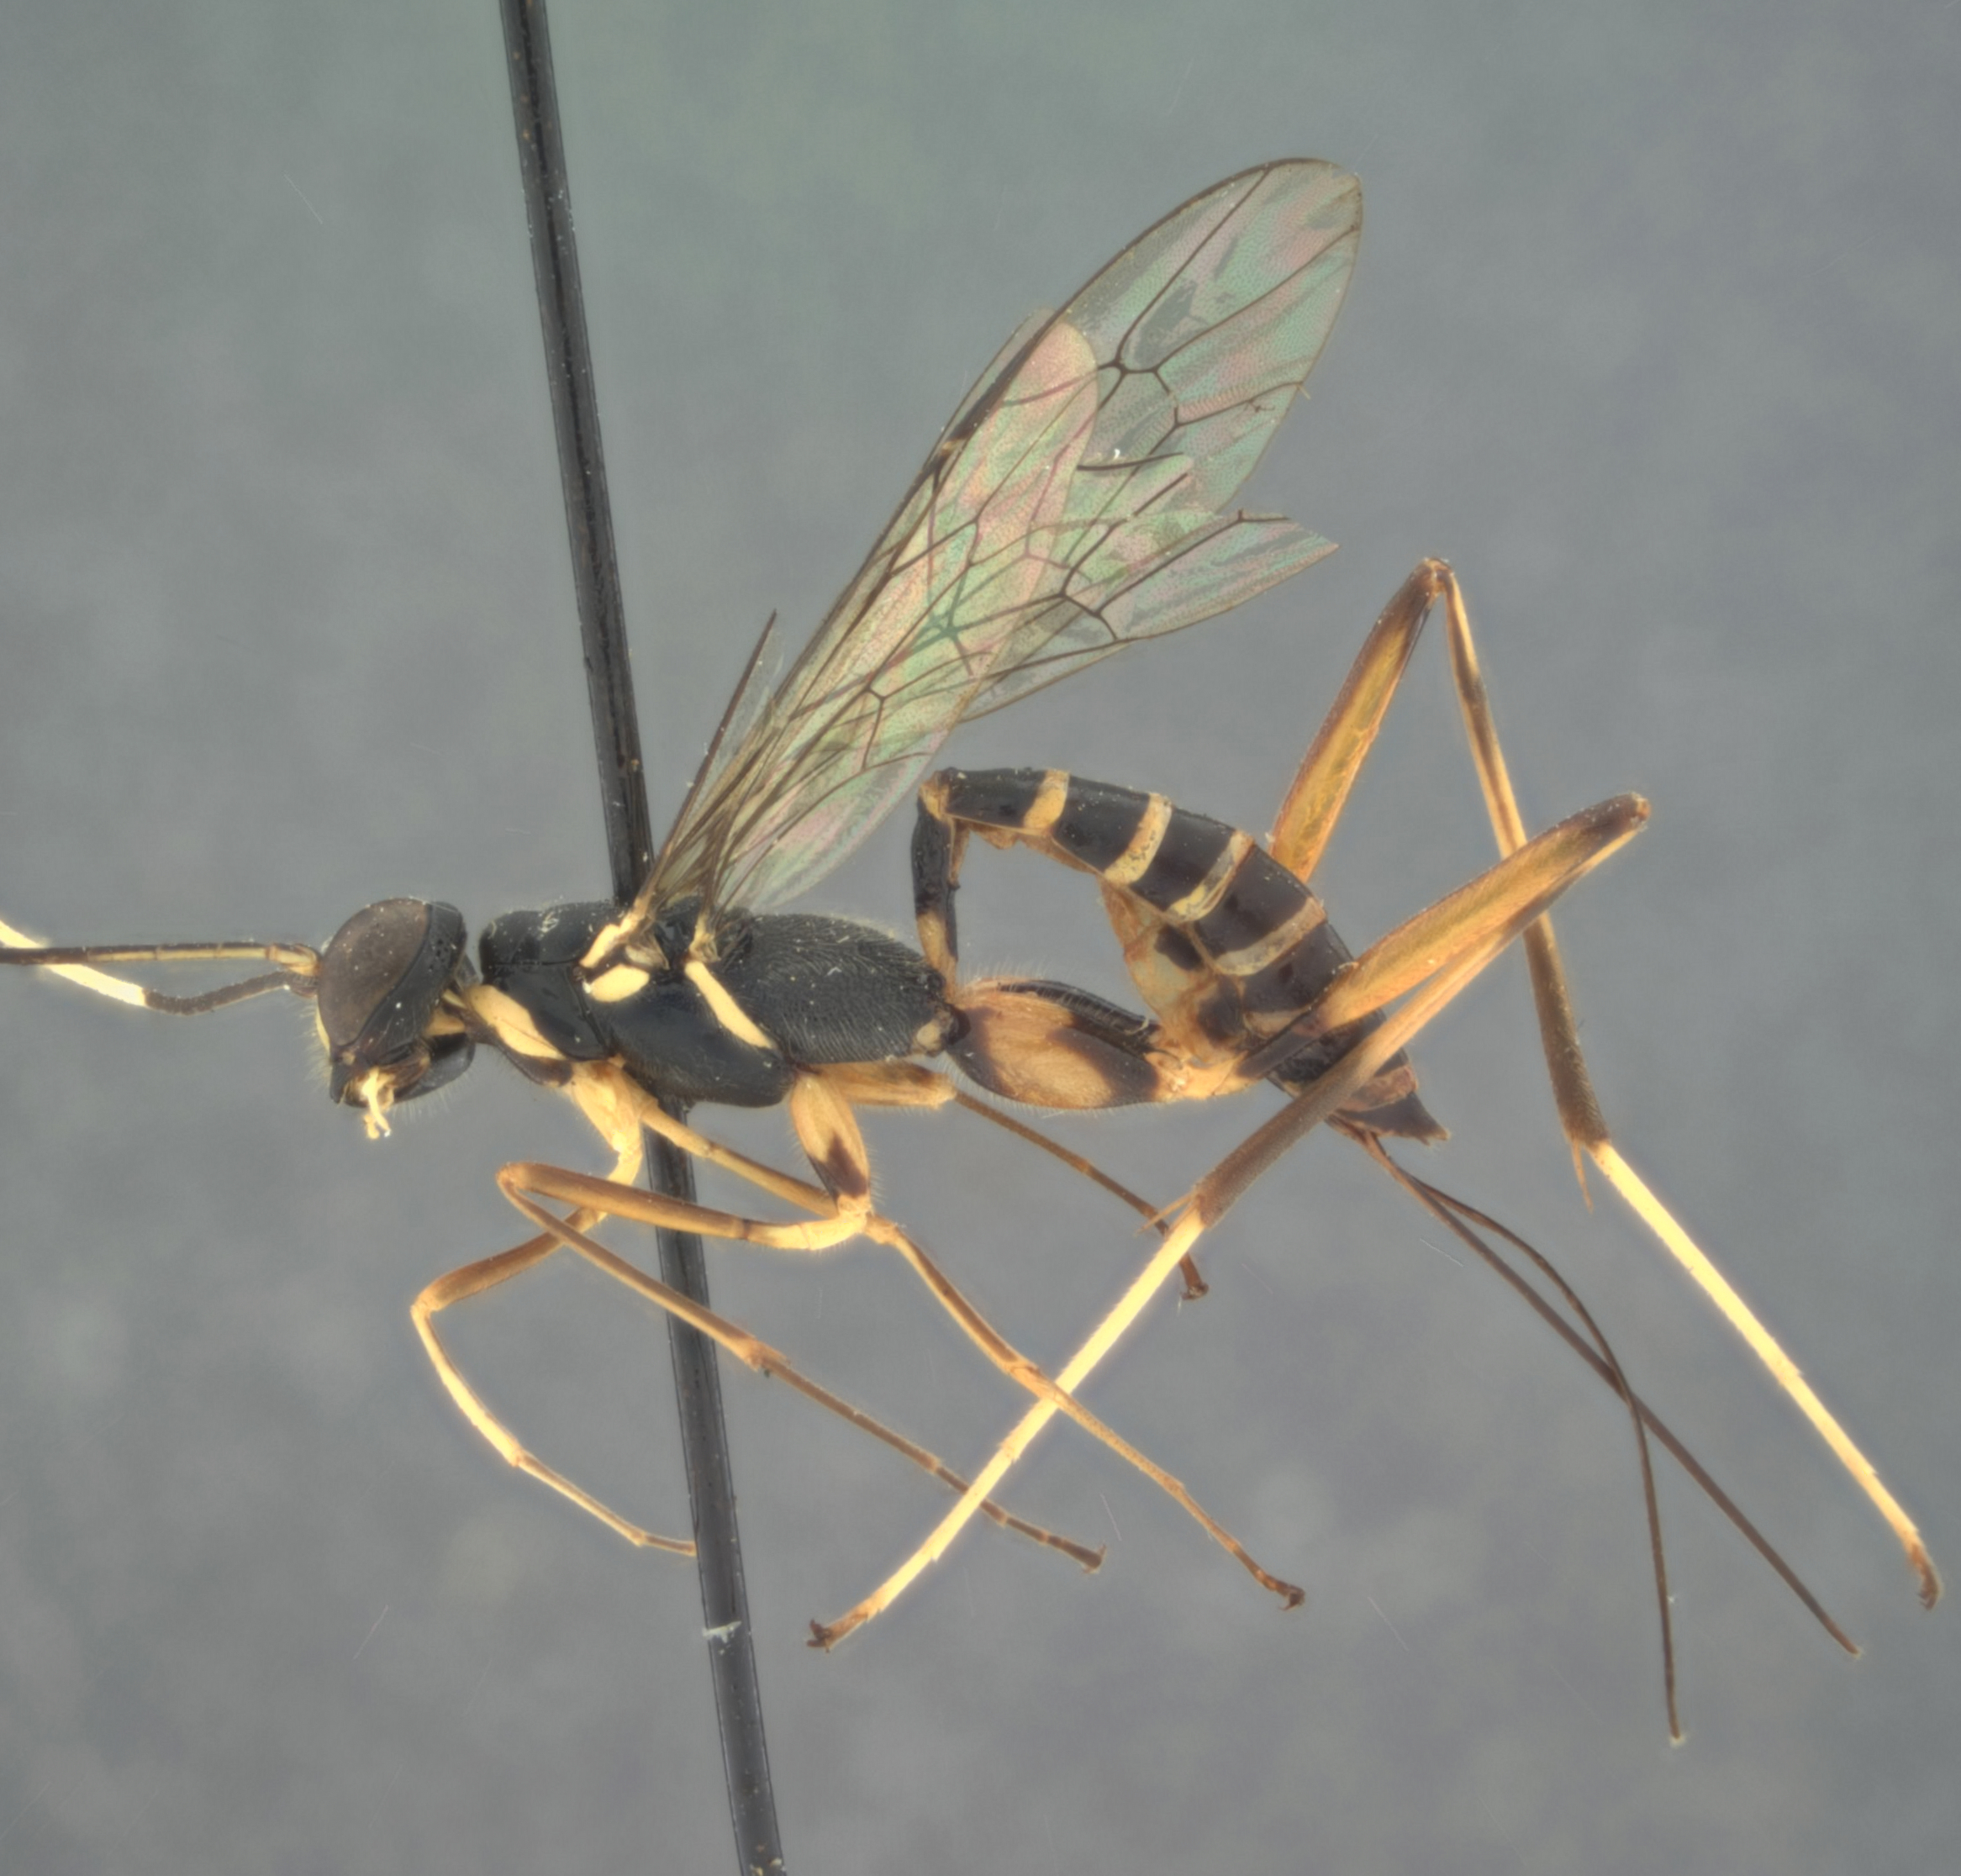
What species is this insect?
Eugalta philippina
